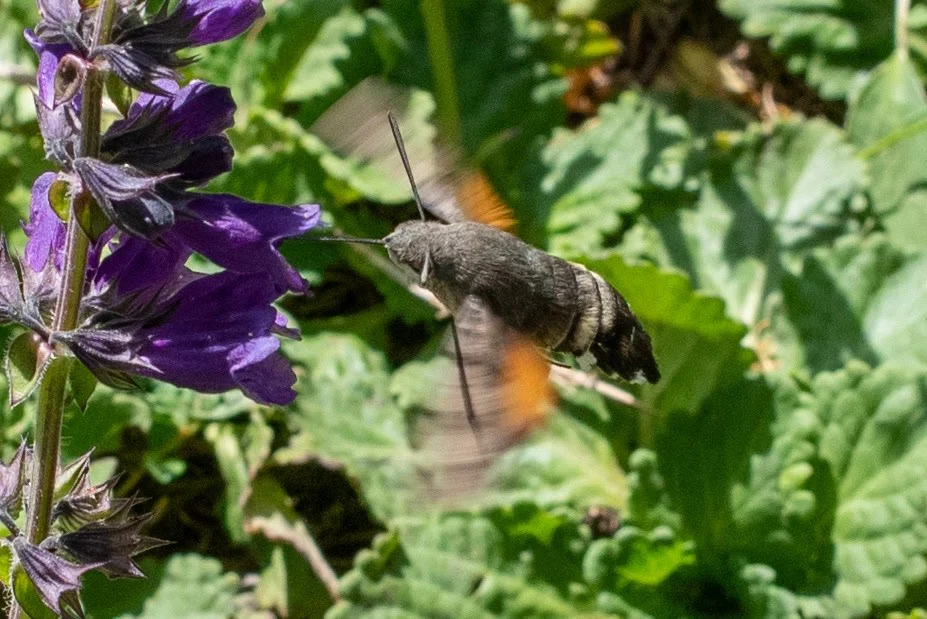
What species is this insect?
Macroglossum stellatarum
